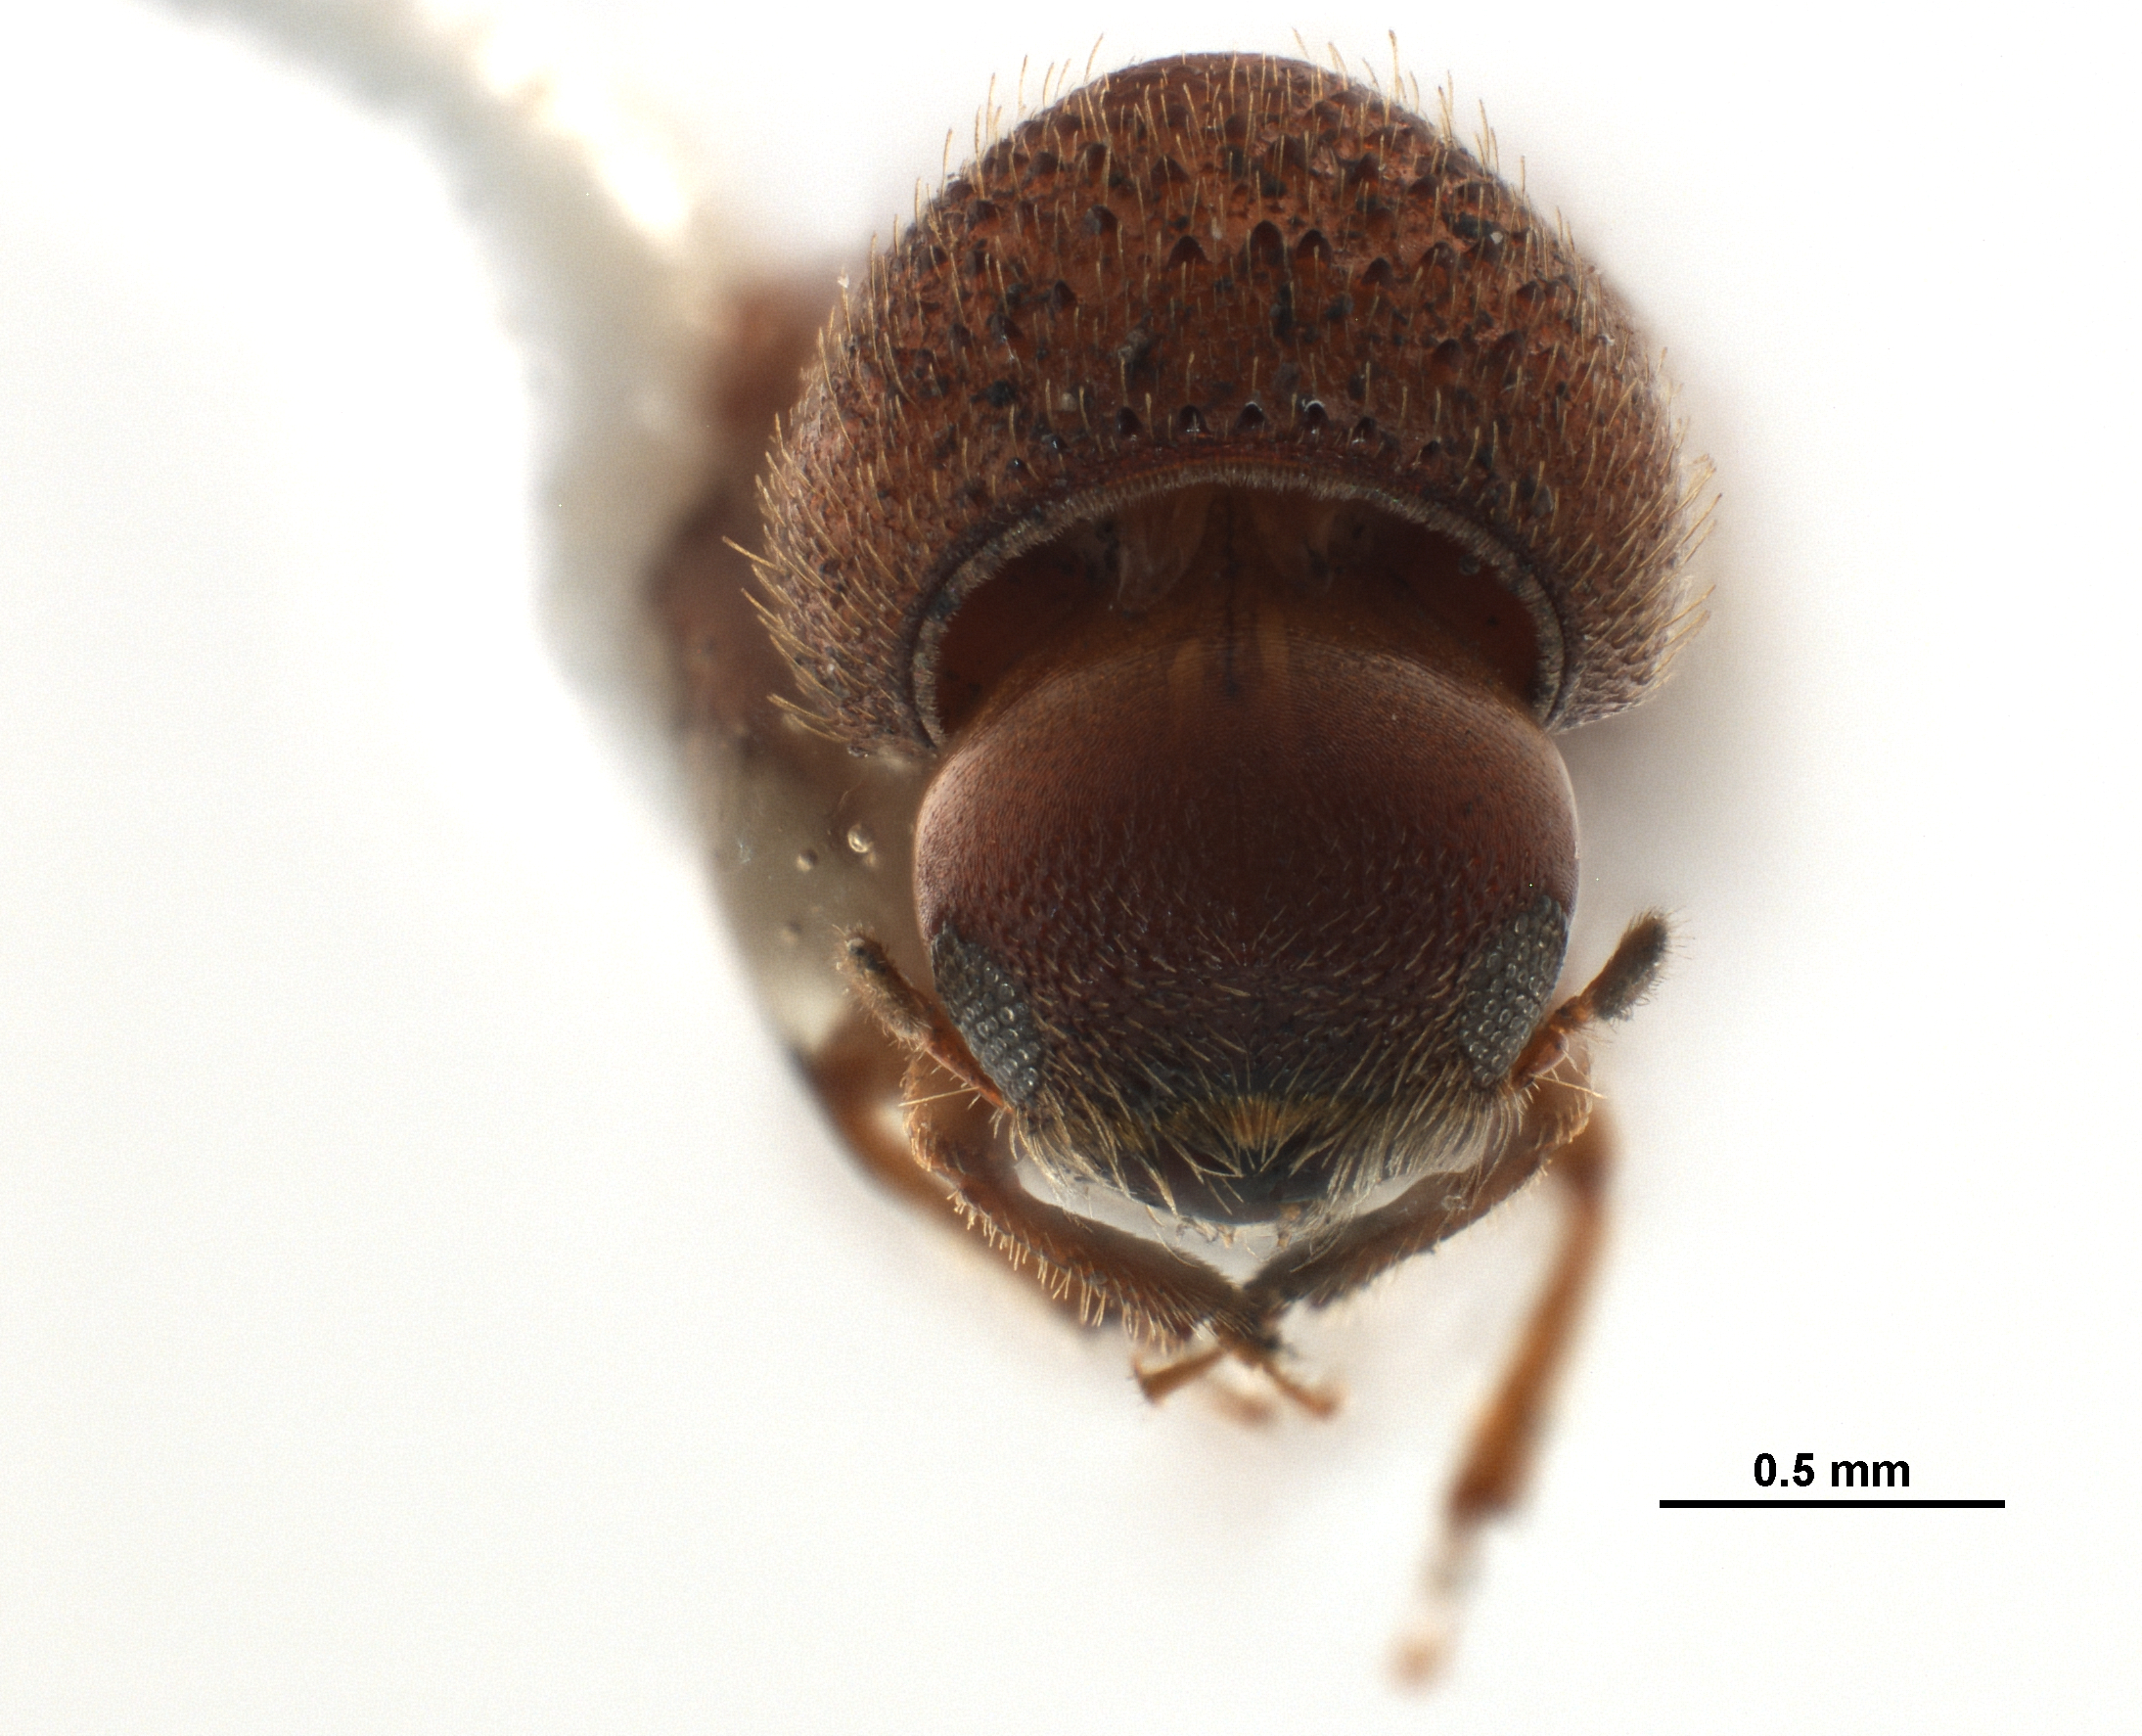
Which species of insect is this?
Cryptocarenus brevicollis
